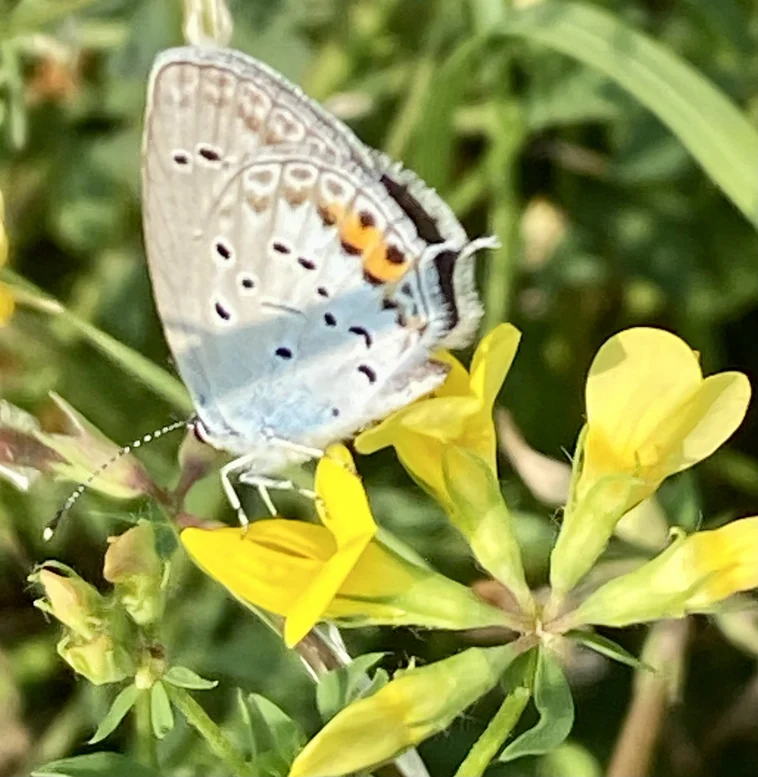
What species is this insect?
Cupido argiades (also Elkalyce argiades)
